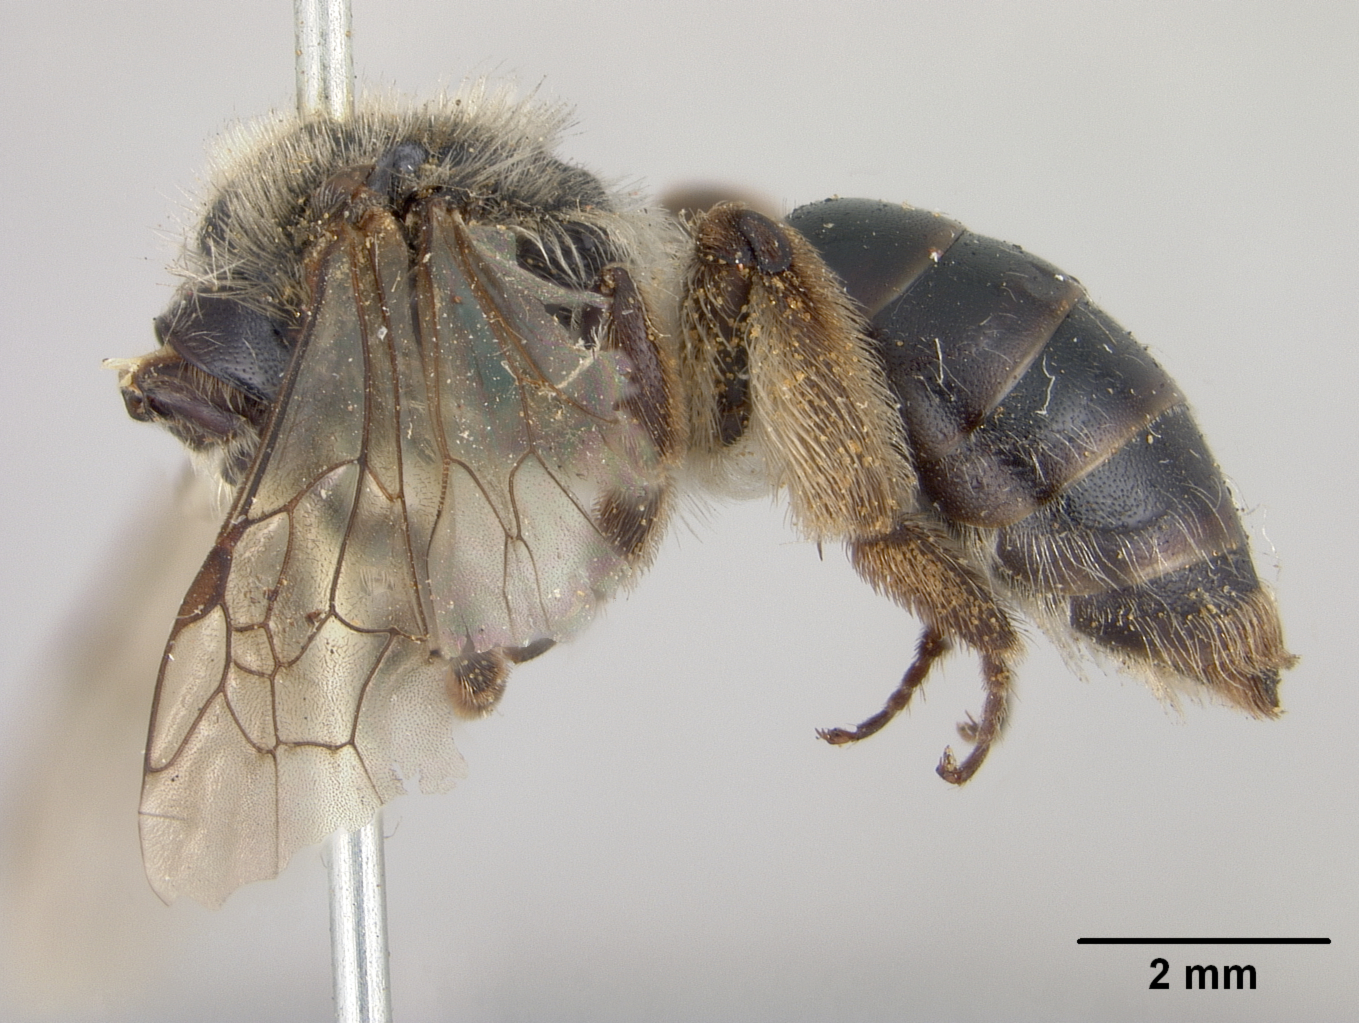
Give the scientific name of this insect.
Andrena sigmundi
